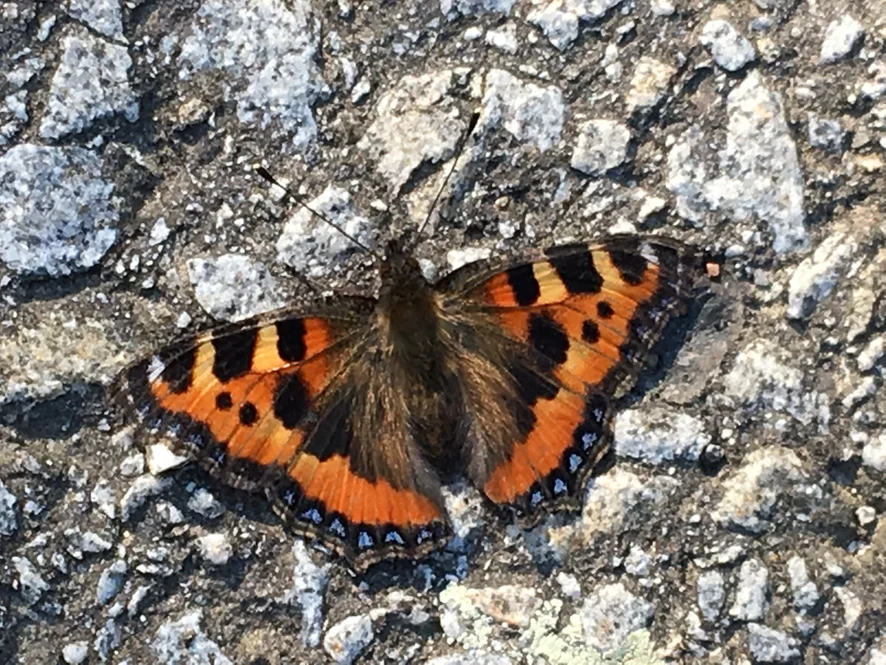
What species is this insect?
Aglais urticae
